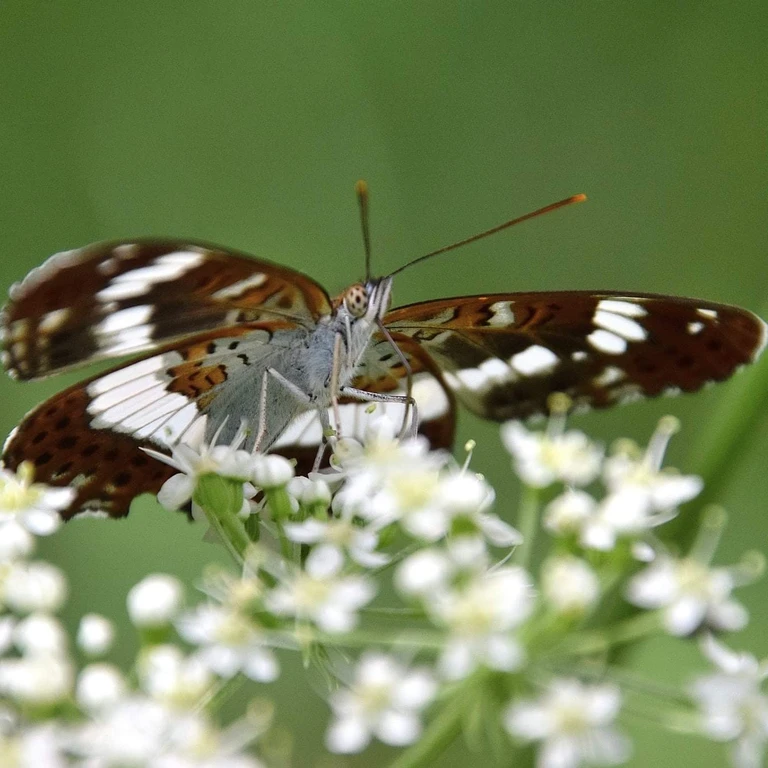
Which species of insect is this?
Limenitis camilla (also Ladoga camilla)
